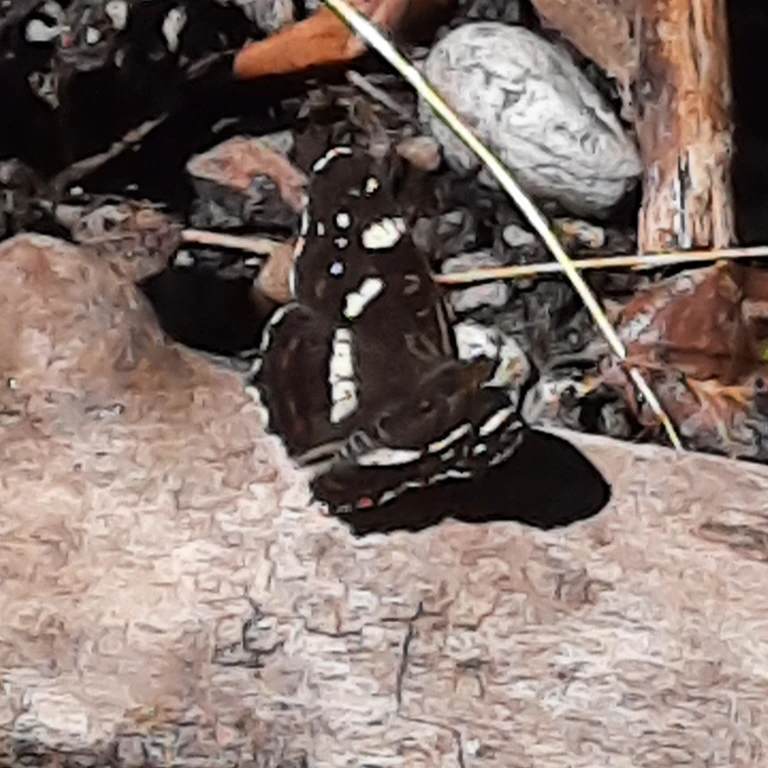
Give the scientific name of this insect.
Araschnia levana
